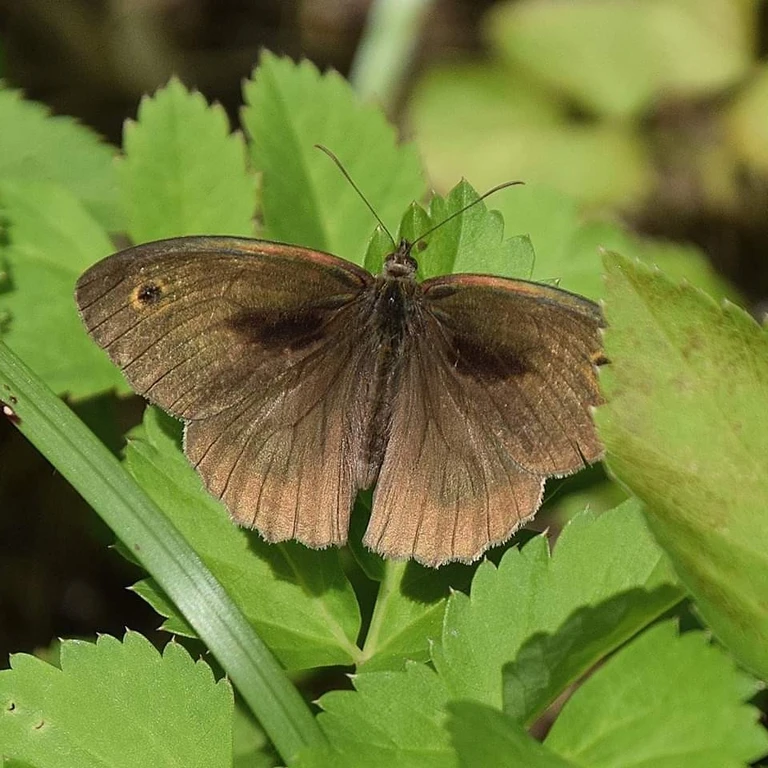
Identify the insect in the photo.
Maniola jurtina
